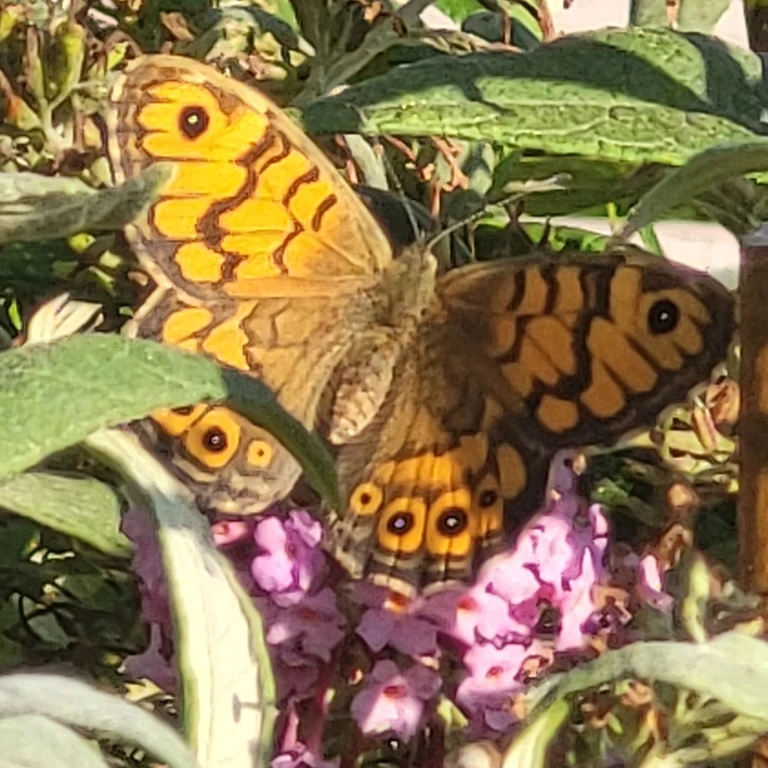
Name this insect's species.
Lasiommata megera (also Pararge megera)
